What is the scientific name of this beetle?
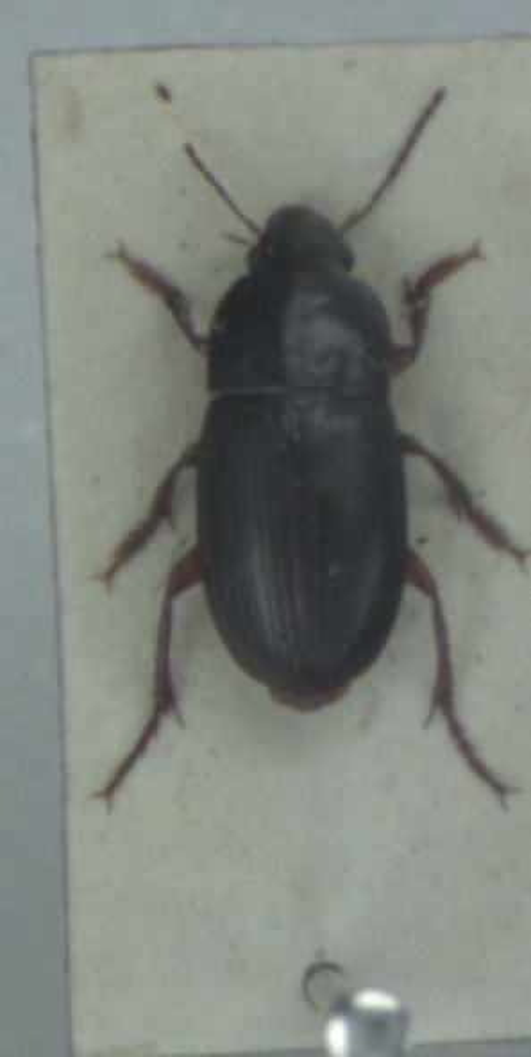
Harpalus anxius
